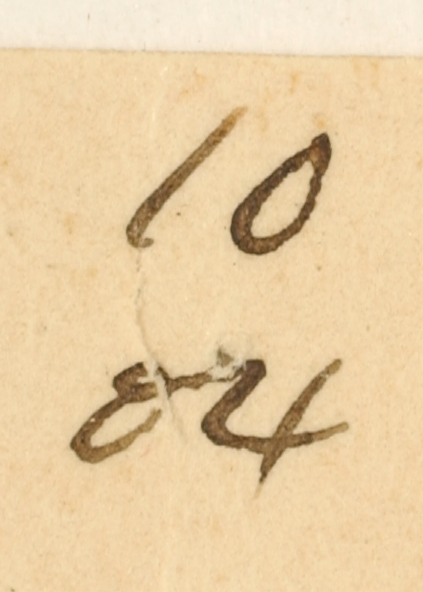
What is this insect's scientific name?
Crocopteryx venusta
